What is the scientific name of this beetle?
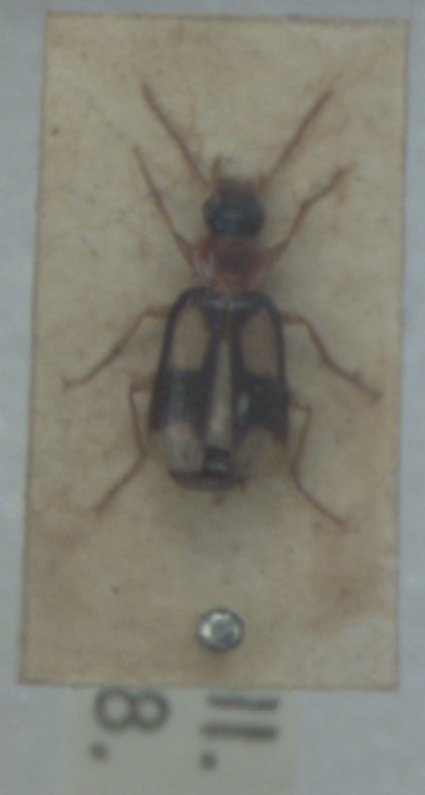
Dromius quadrimaculatus
